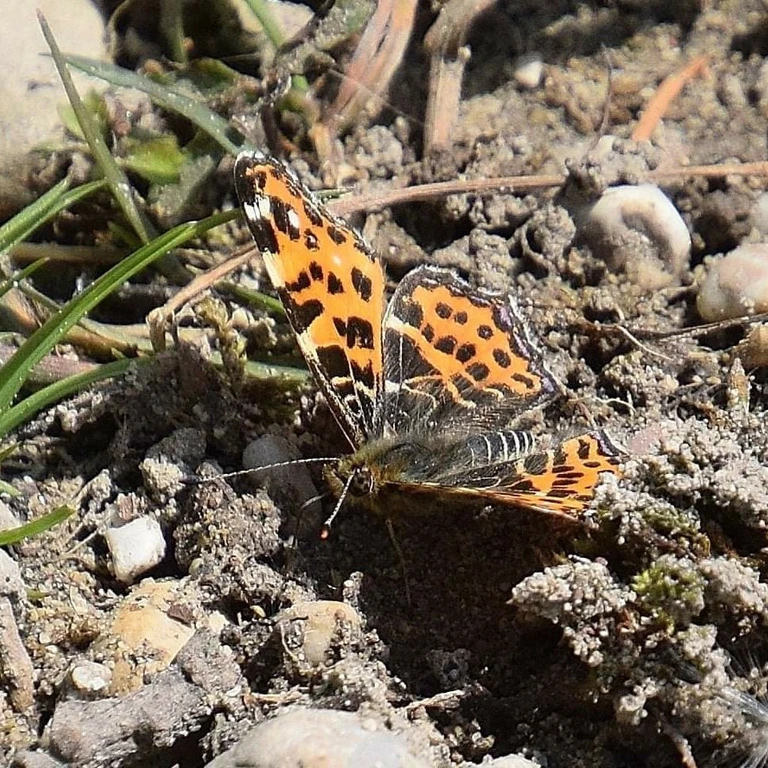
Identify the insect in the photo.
Araschnia levana
